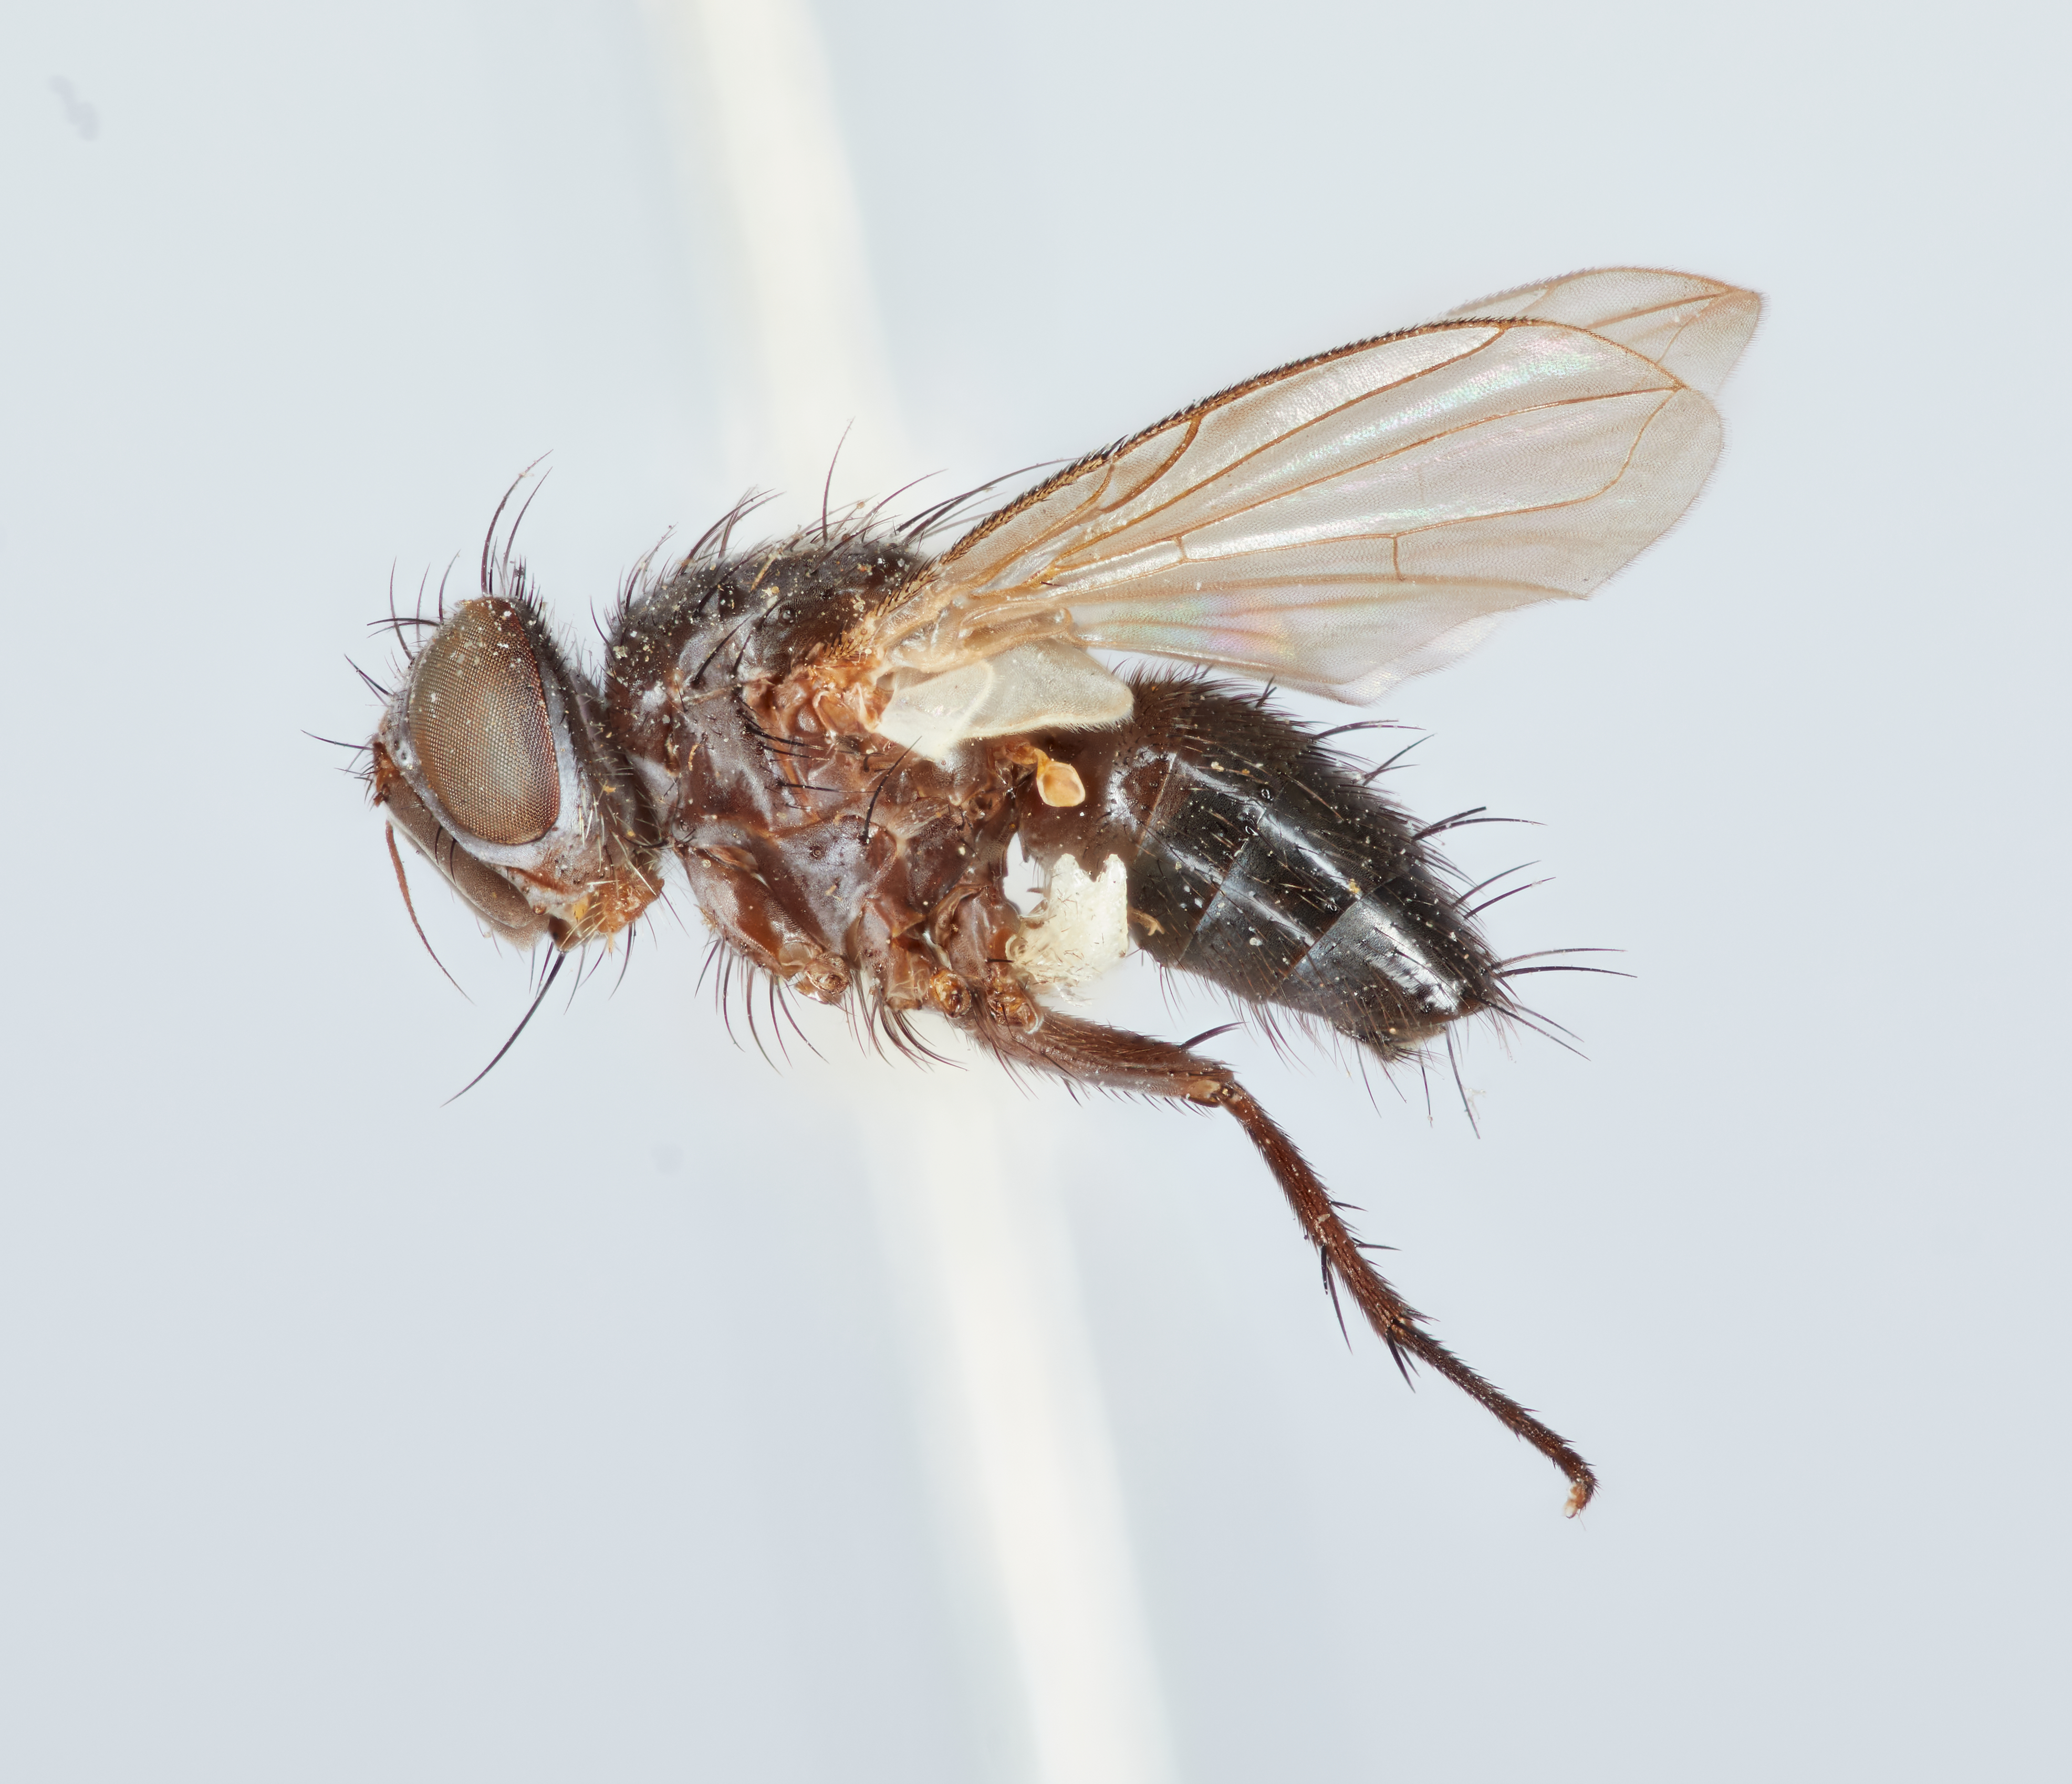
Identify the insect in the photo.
Chaetophleps setosa
